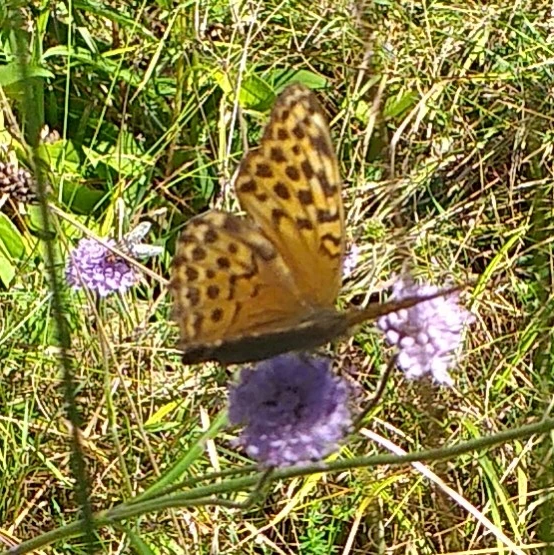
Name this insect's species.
Argynnis paphia
